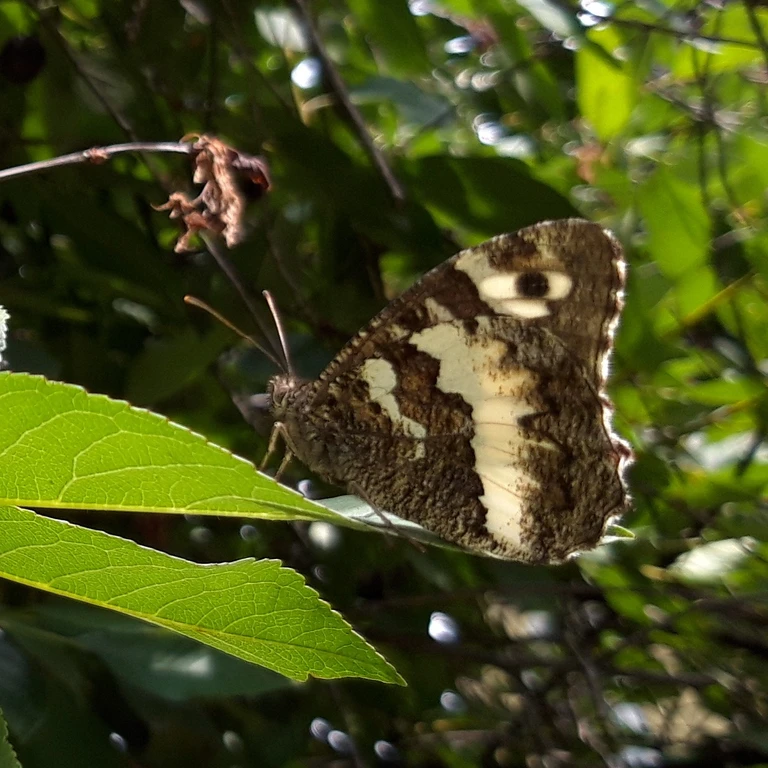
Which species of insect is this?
Brintesia circe
